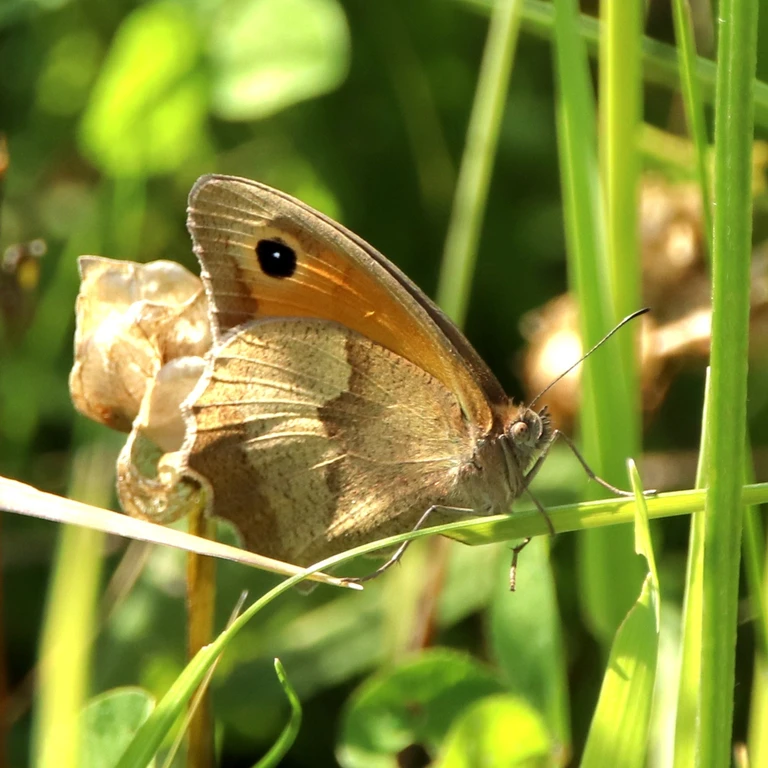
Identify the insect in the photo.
Maniola jurtina
